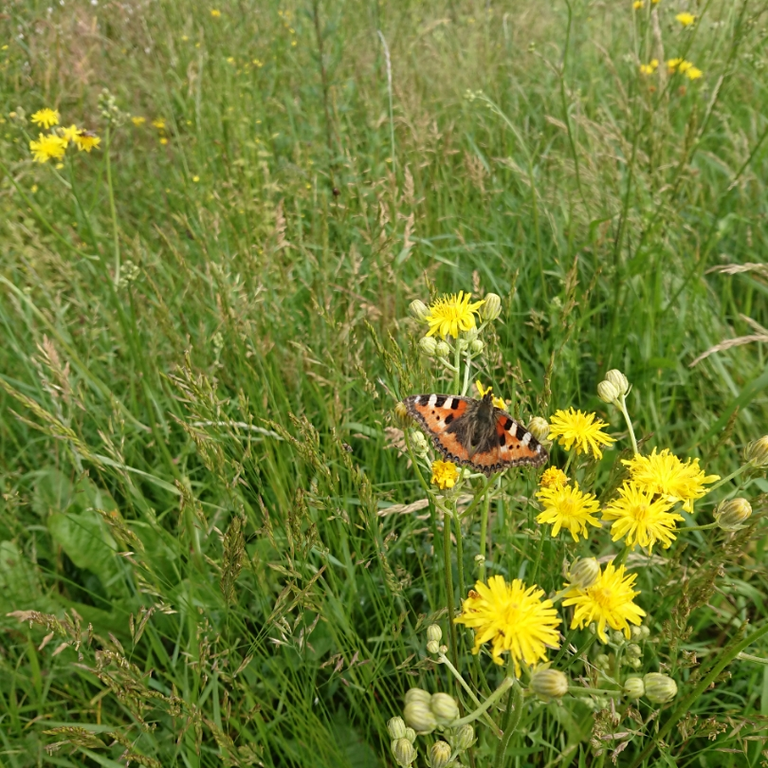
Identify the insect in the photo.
Aglais urticae
